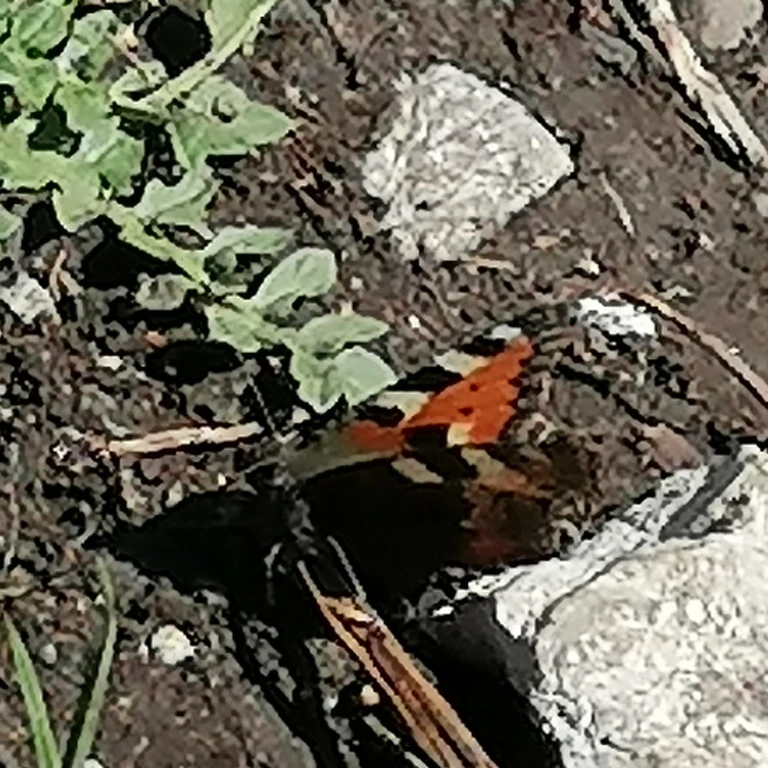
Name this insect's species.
Aglais urticae
